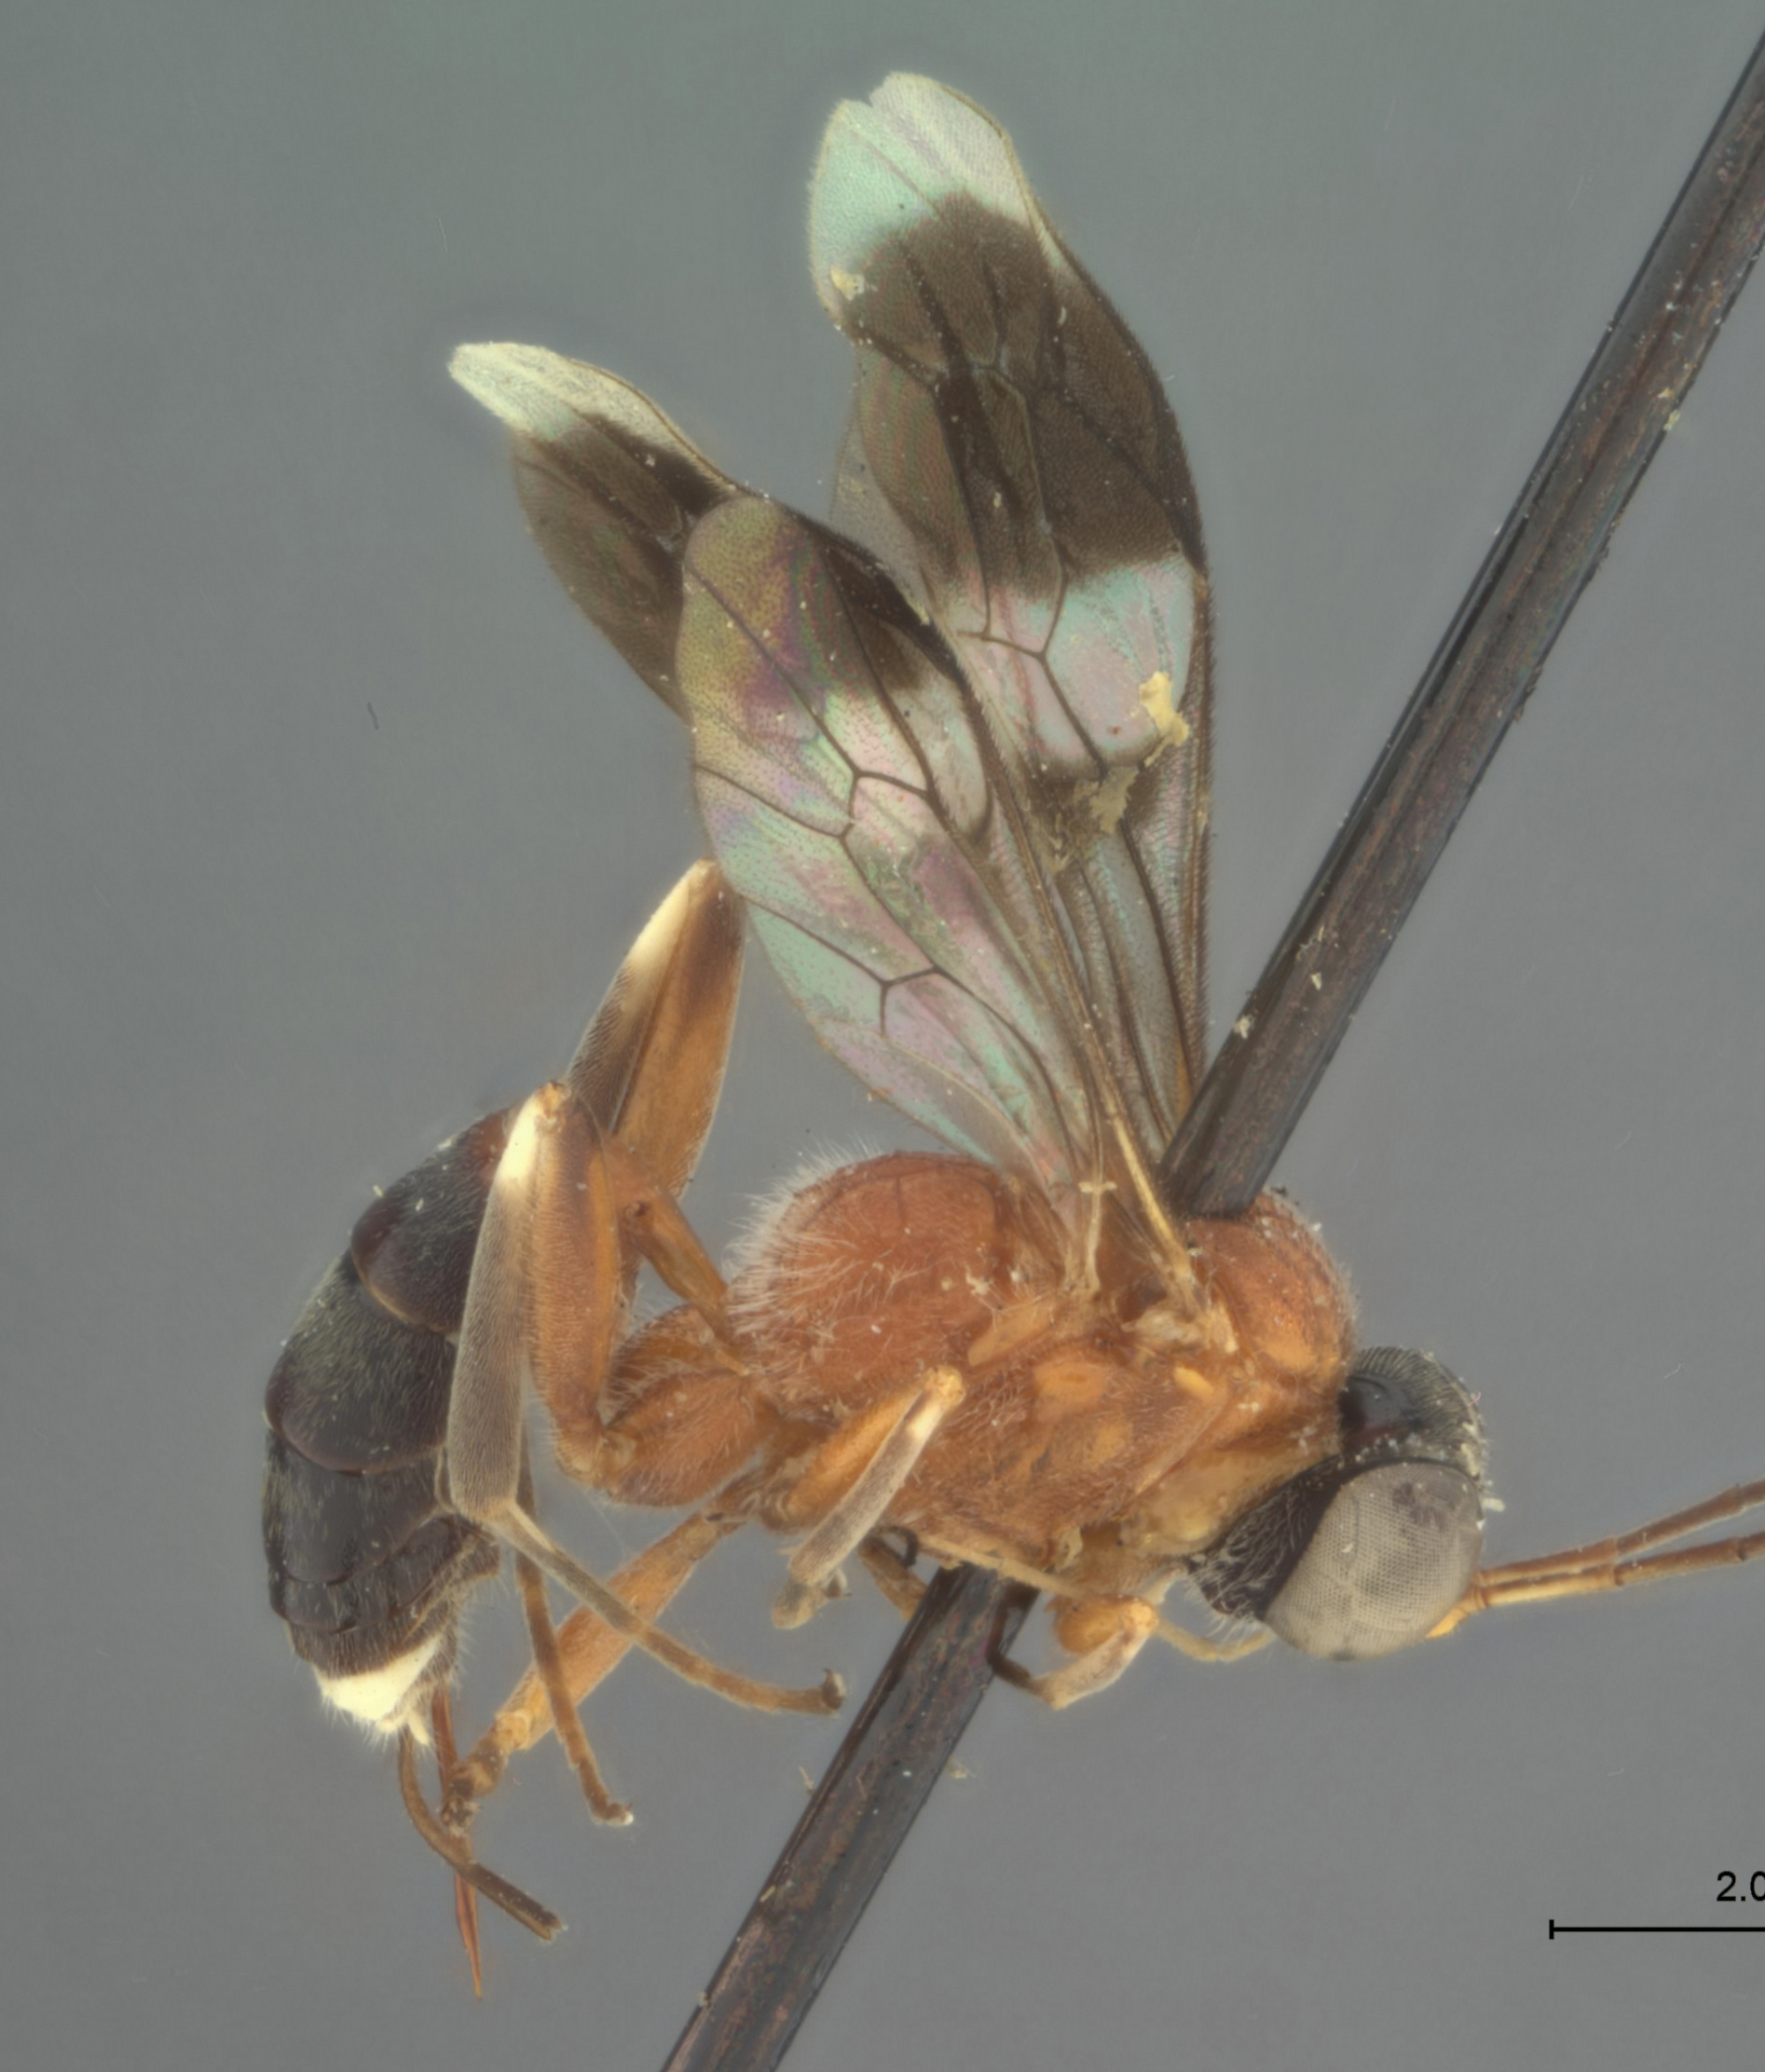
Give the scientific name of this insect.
Apsilops nigriceps
